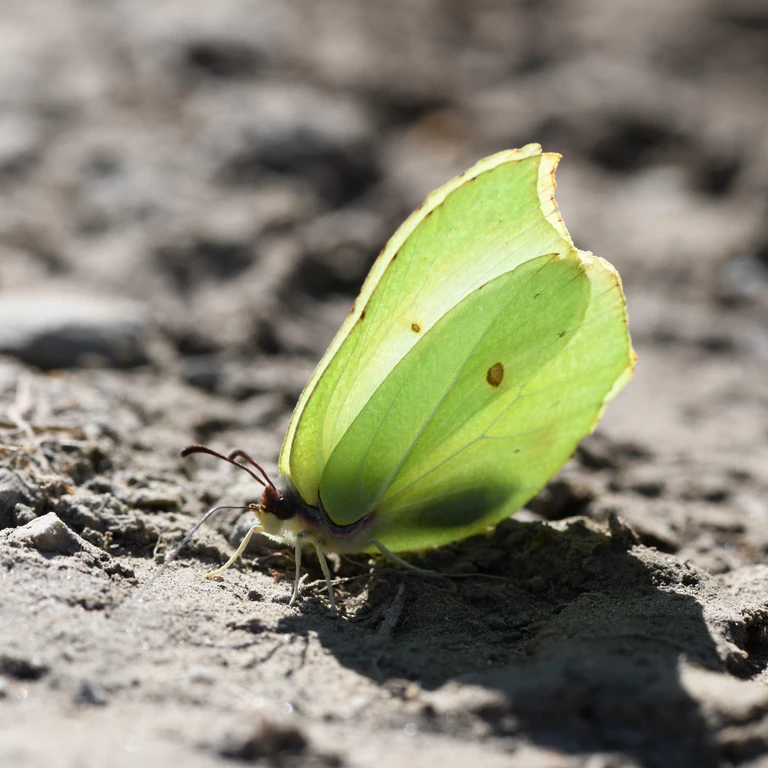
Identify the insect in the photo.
Gonepteryx rhamni
